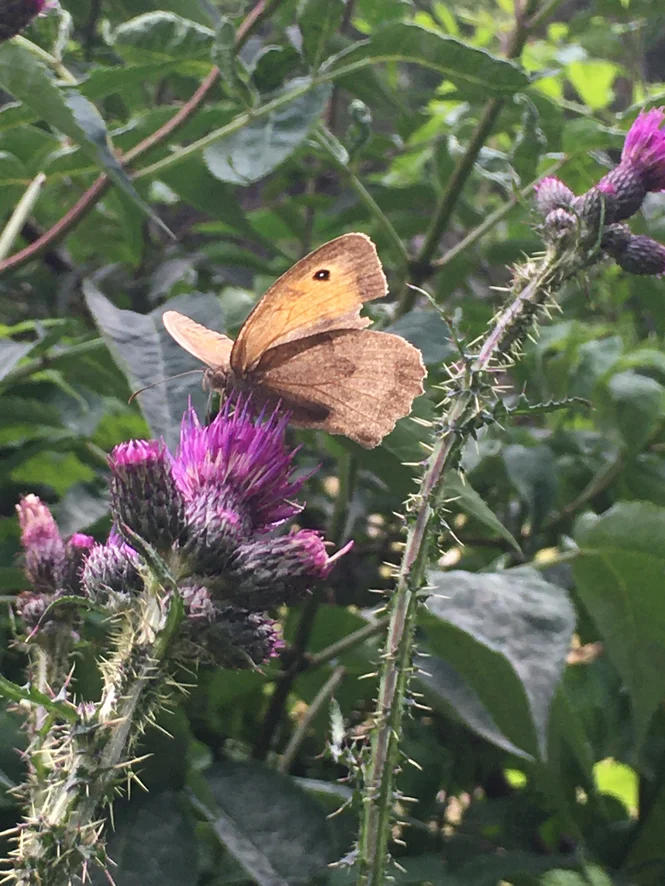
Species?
Maniola jurtina
